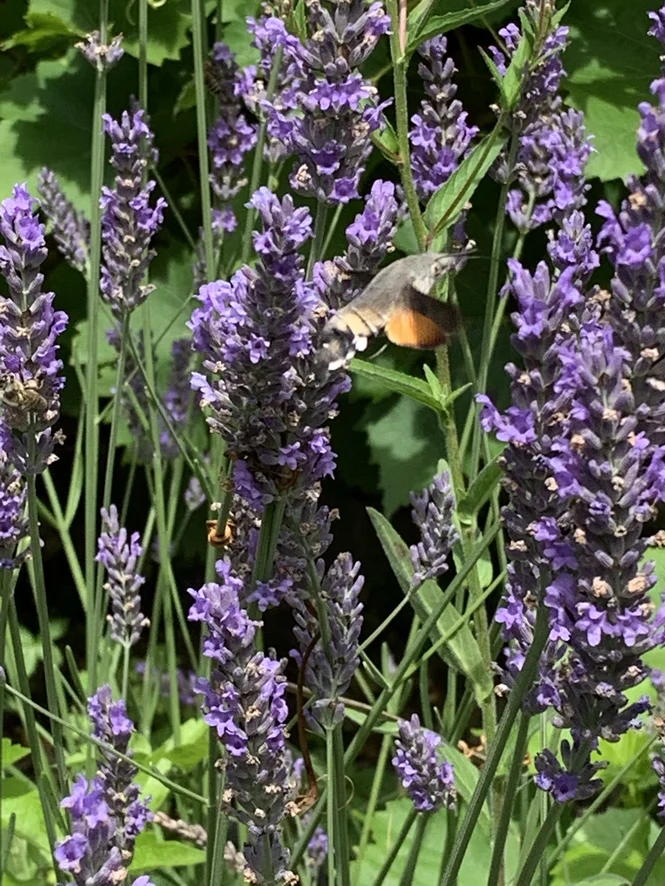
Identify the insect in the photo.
Macroglossum stellatarum
